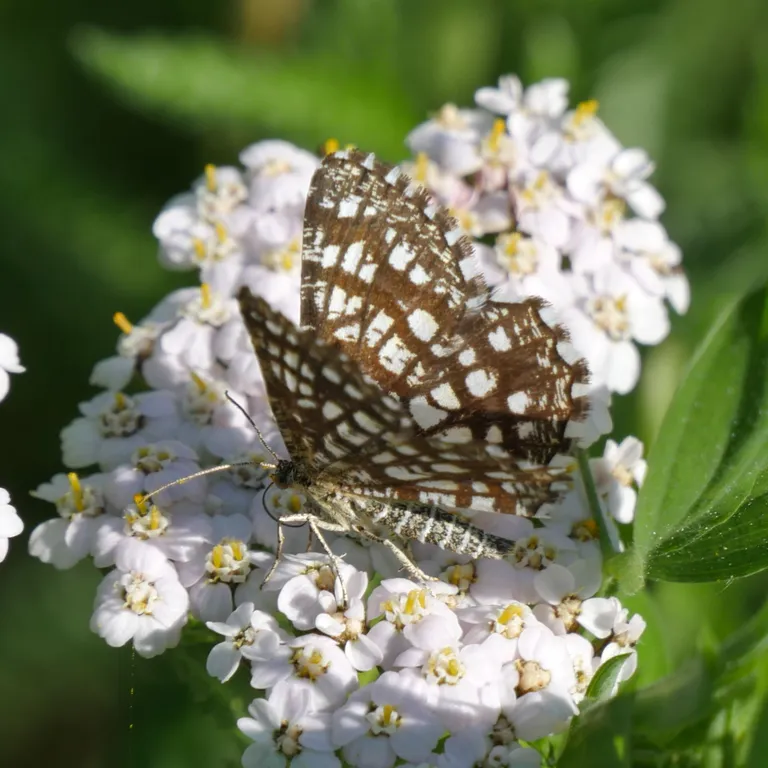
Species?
Chiasmia clathrata
